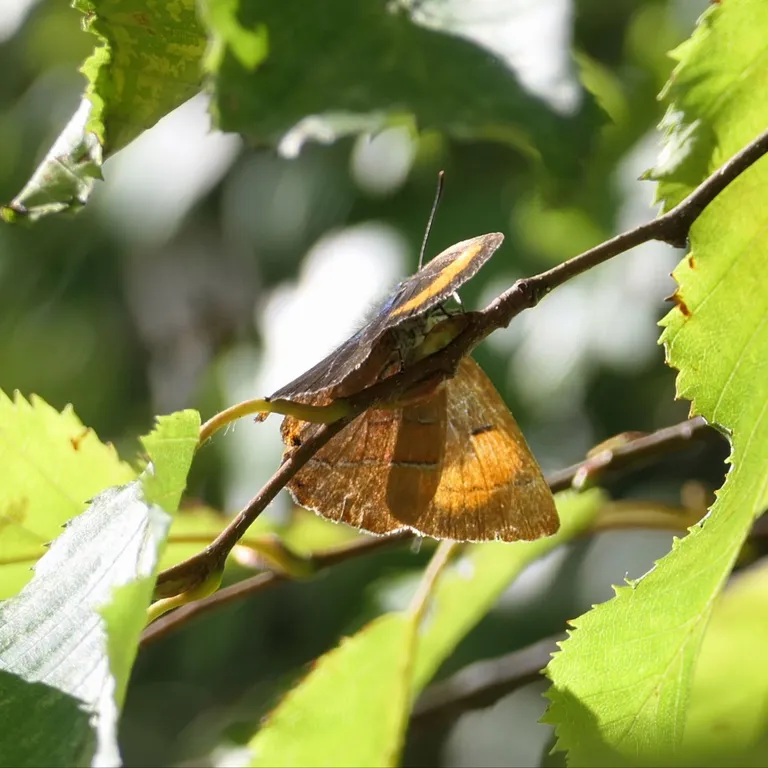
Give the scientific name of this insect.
Thecla betulae
